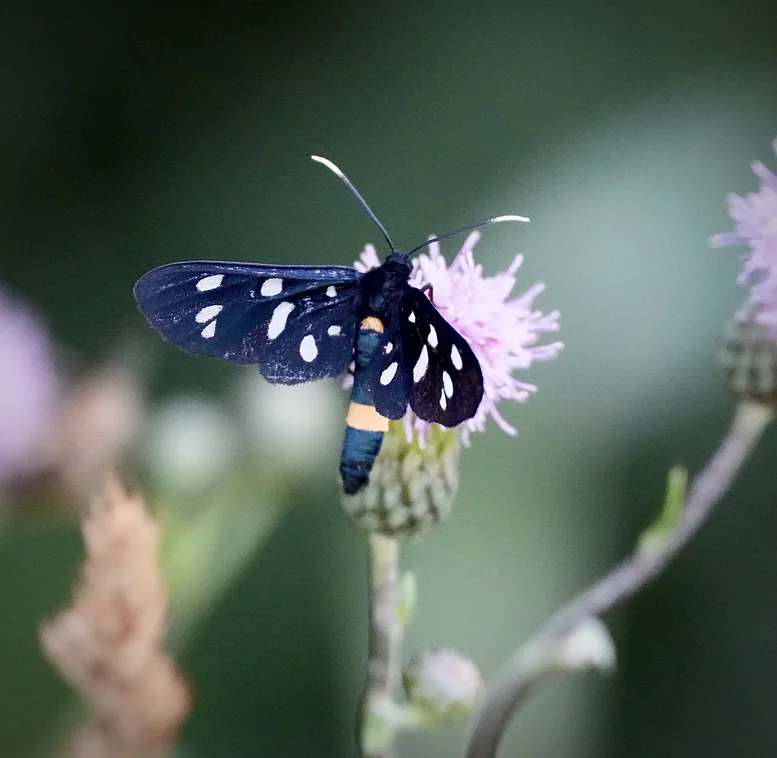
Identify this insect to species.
Amata phegea
